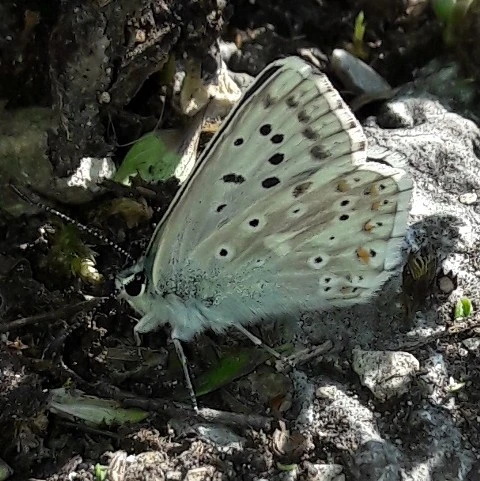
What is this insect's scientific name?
Lysandra coridon
